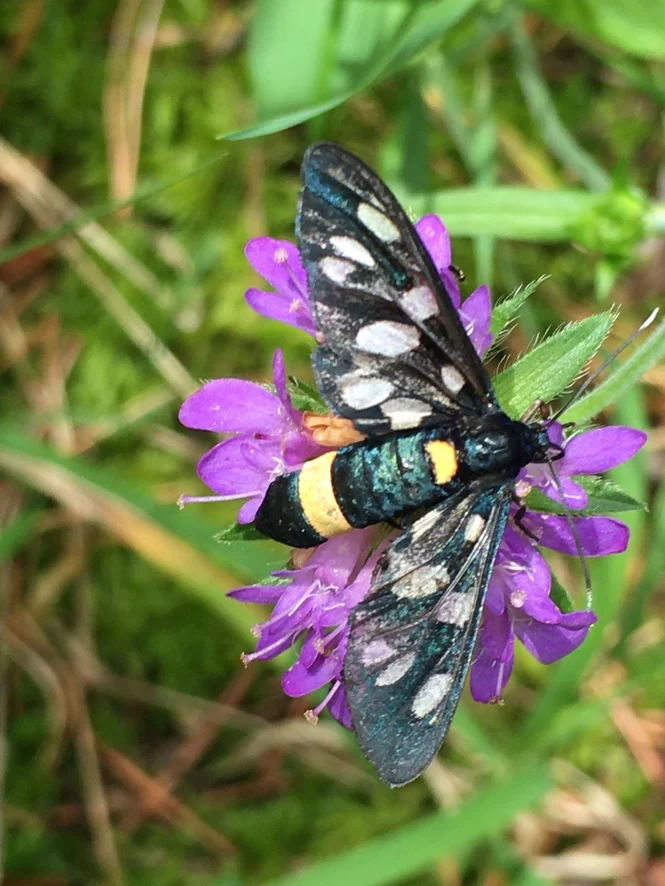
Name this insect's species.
Amata phegea
